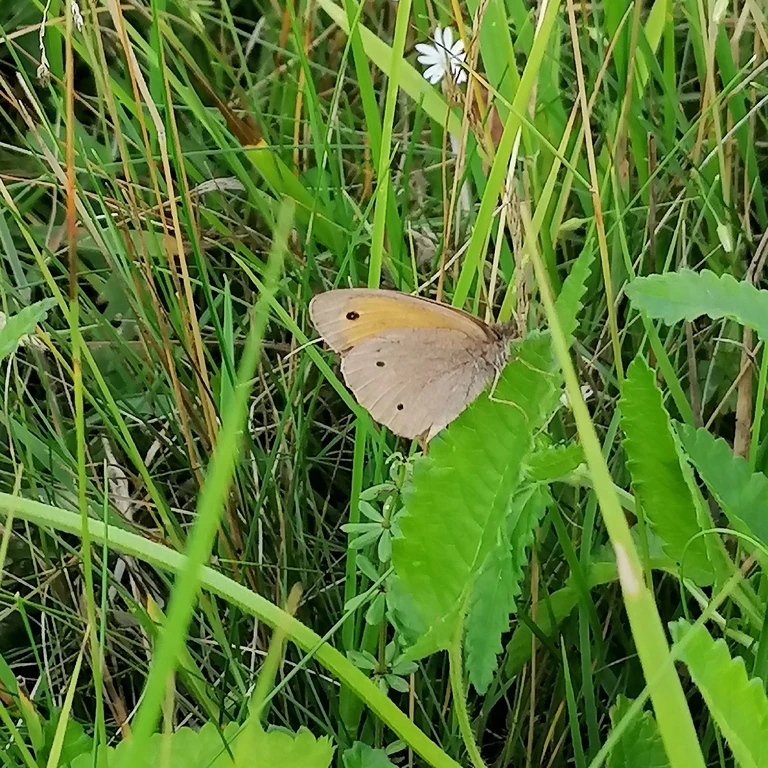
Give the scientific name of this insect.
Maniola jurtina
